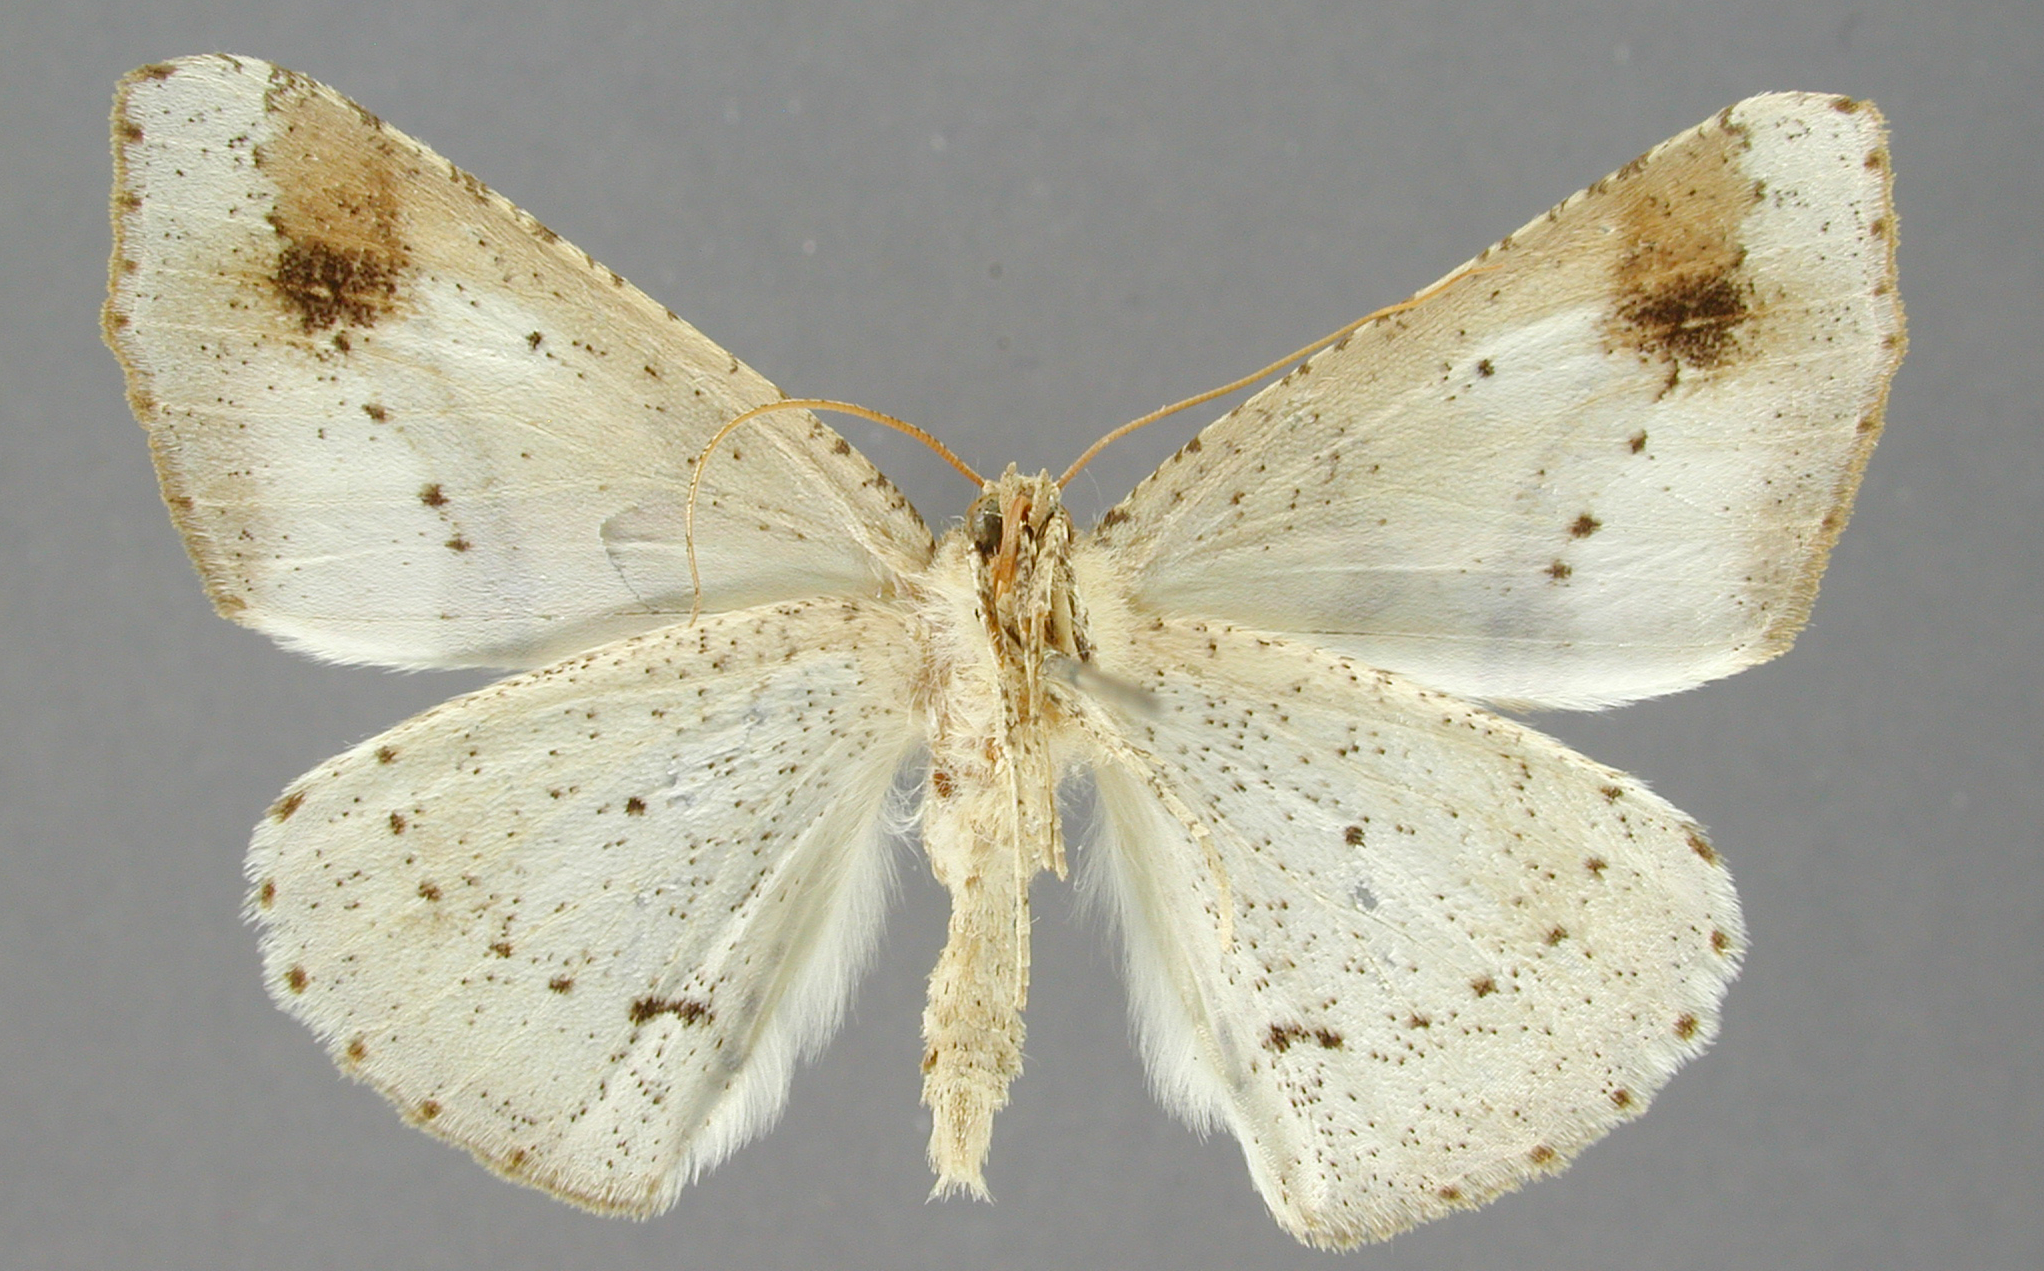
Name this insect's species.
Sabulodes nivisparsa
